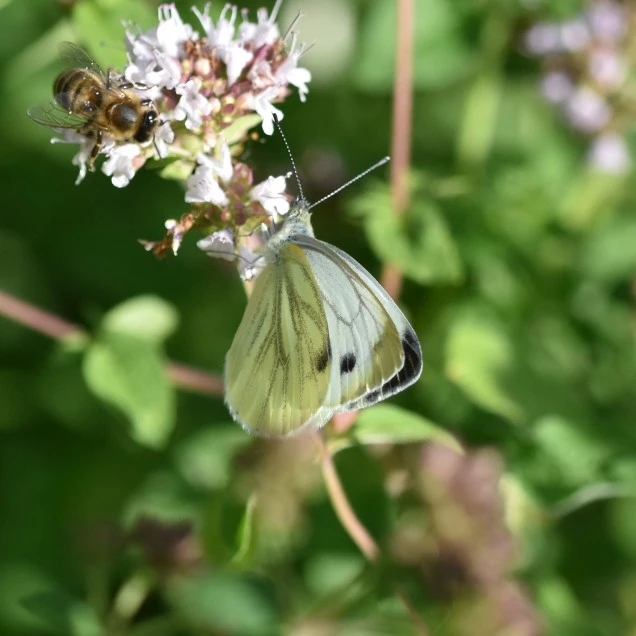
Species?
Pieris napi
